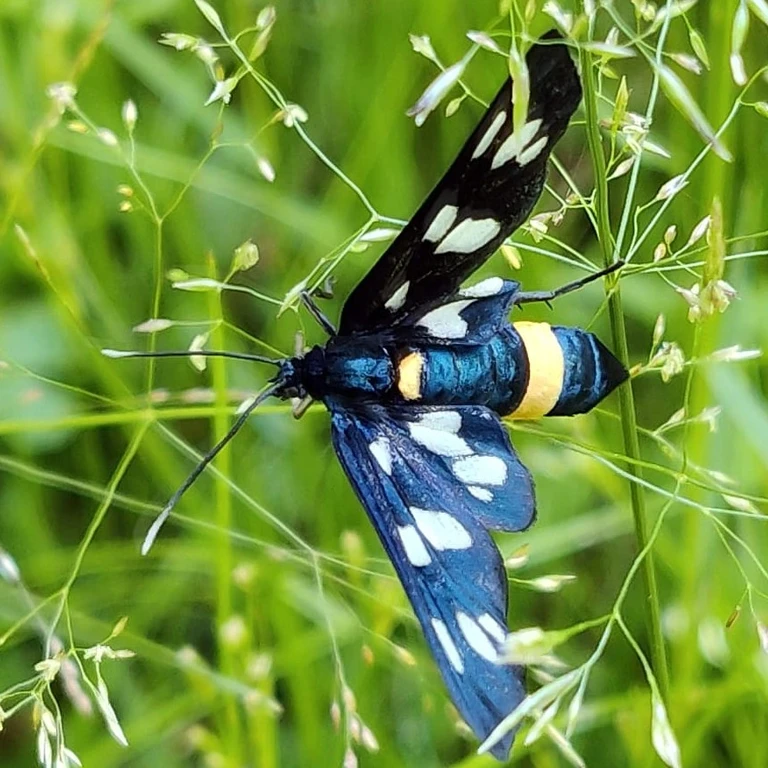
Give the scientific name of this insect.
Amata phegea
